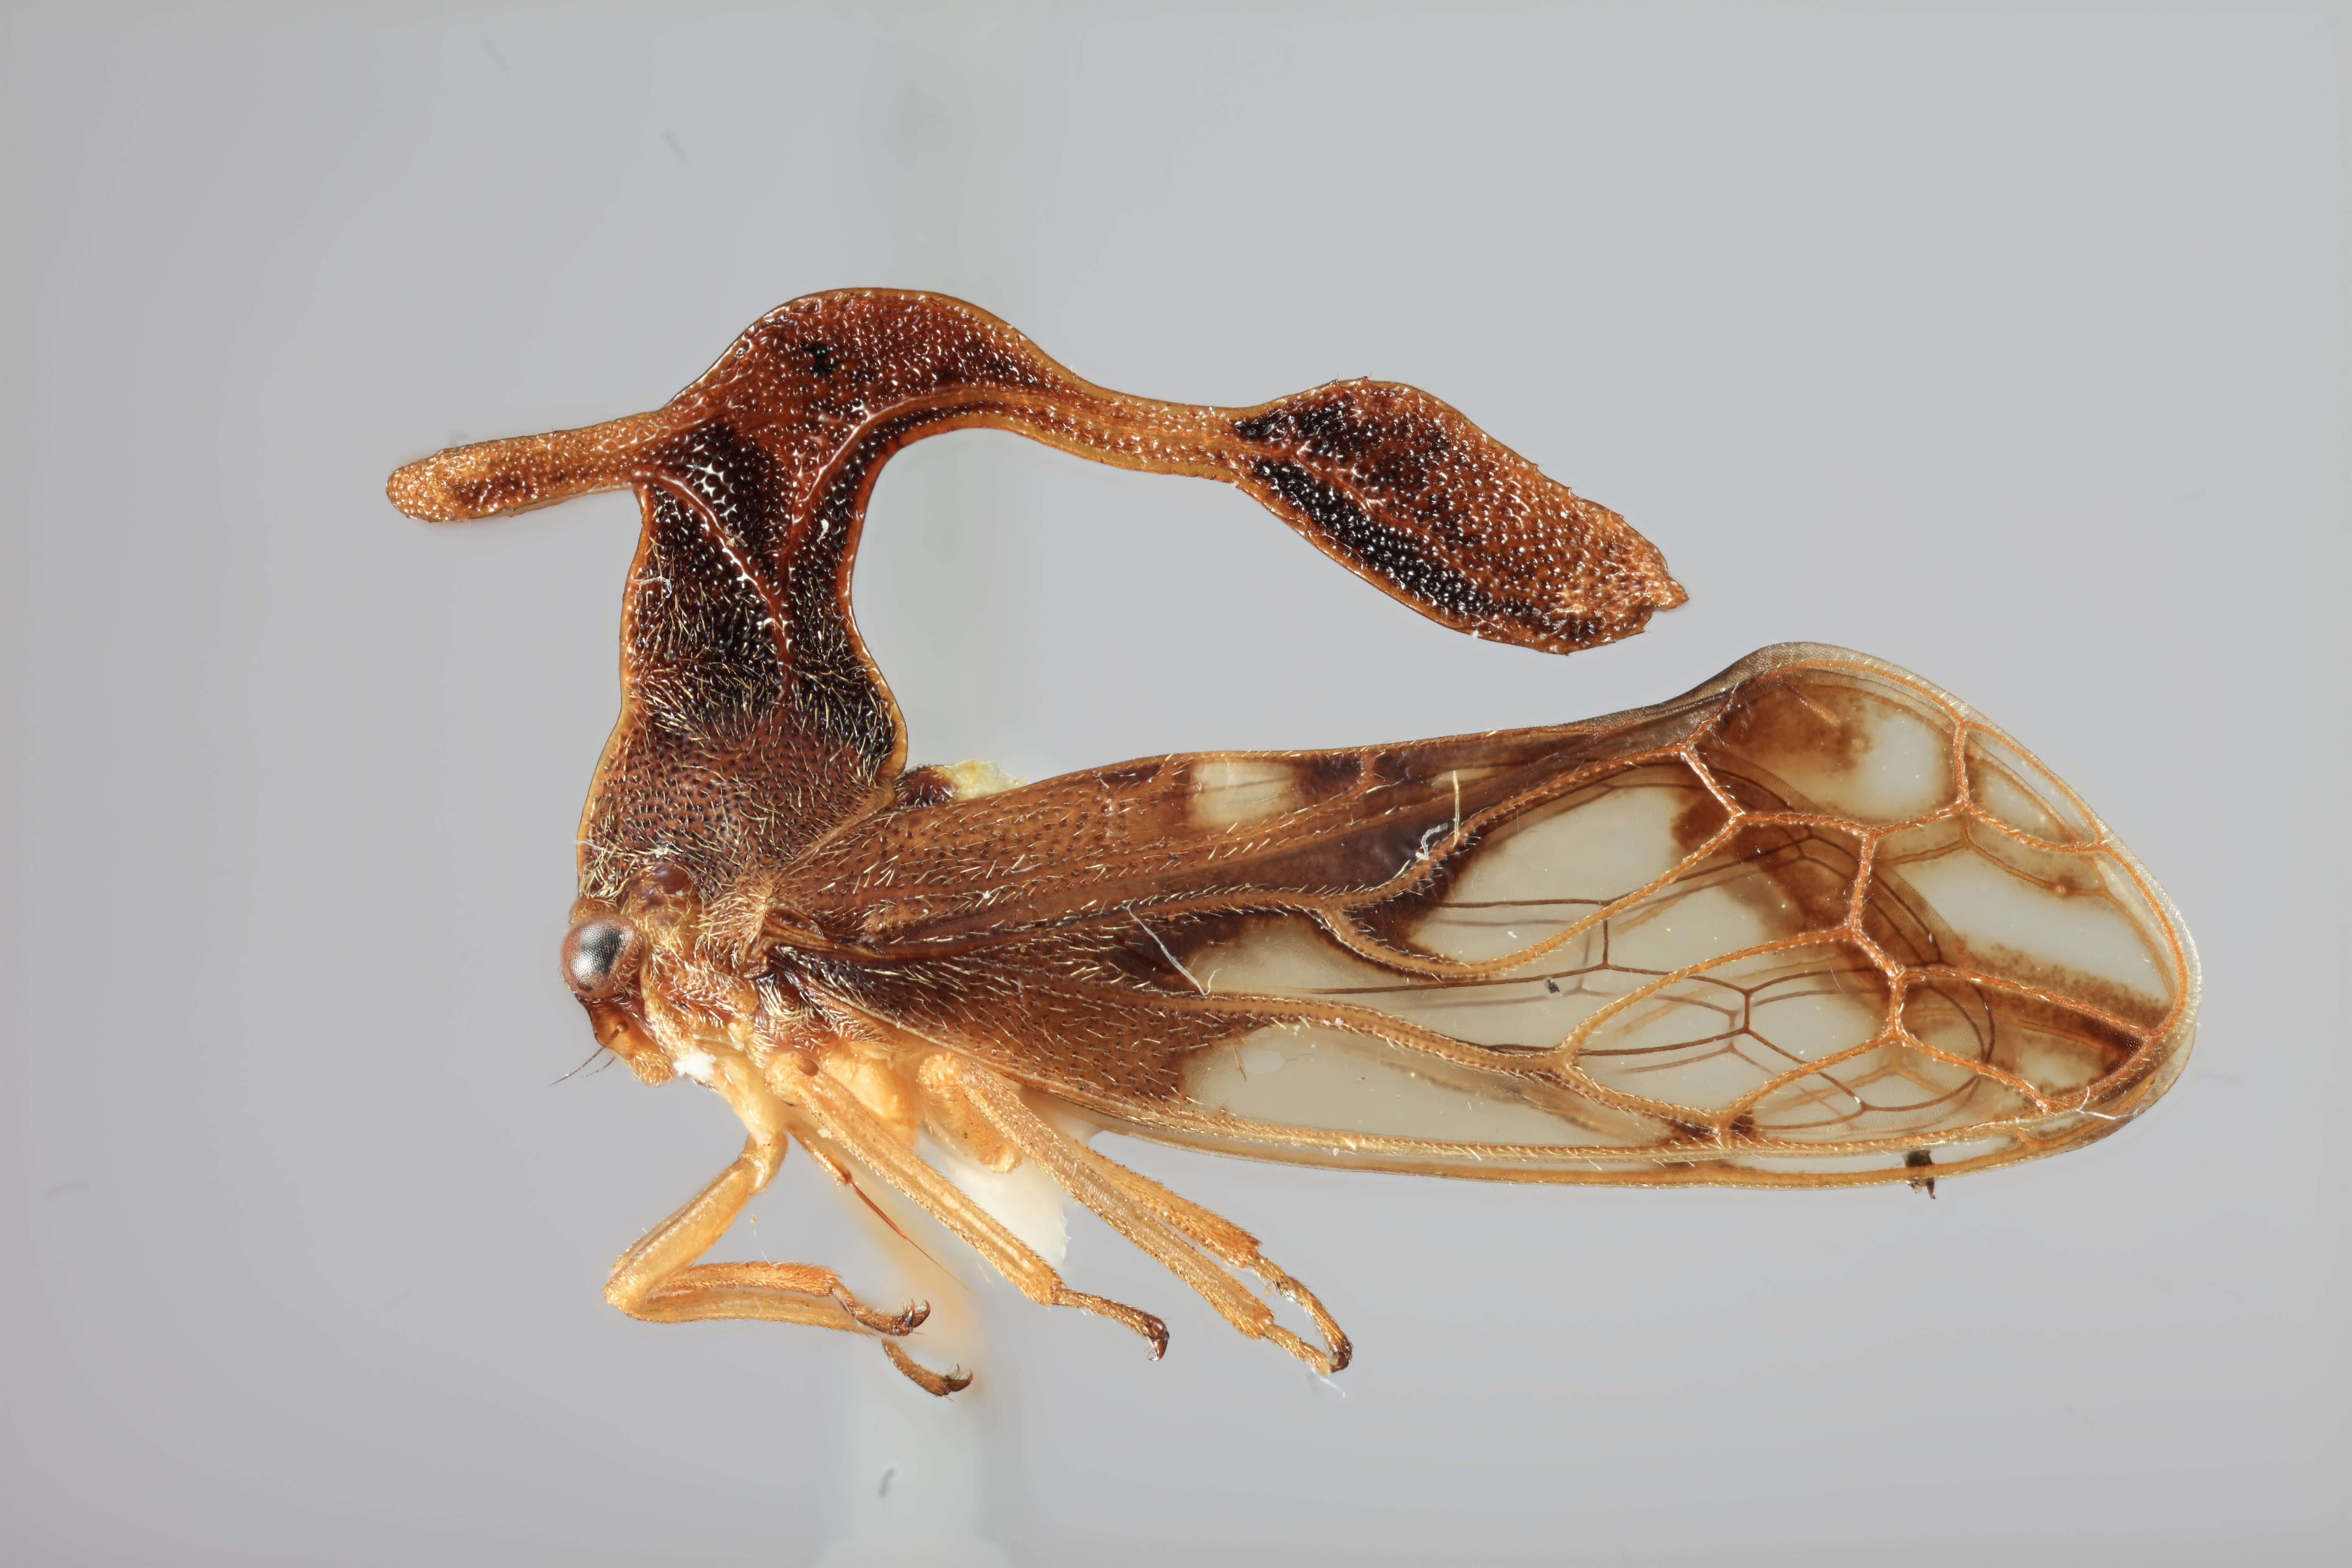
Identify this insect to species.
Lycoderes nathanieli
